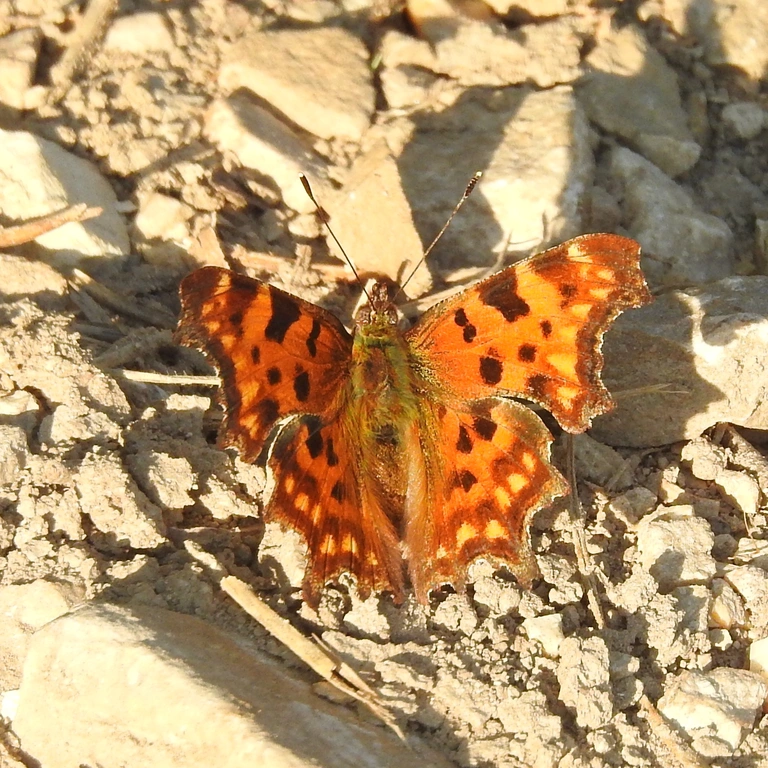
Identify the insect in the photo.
Polygonia c-album
